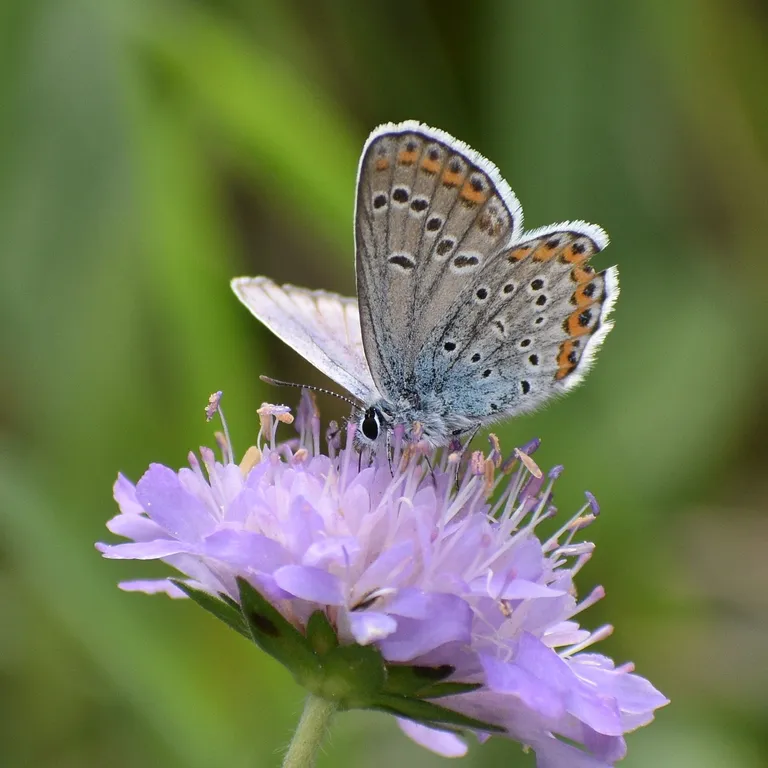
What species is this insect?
Plebejus argyrognomon
